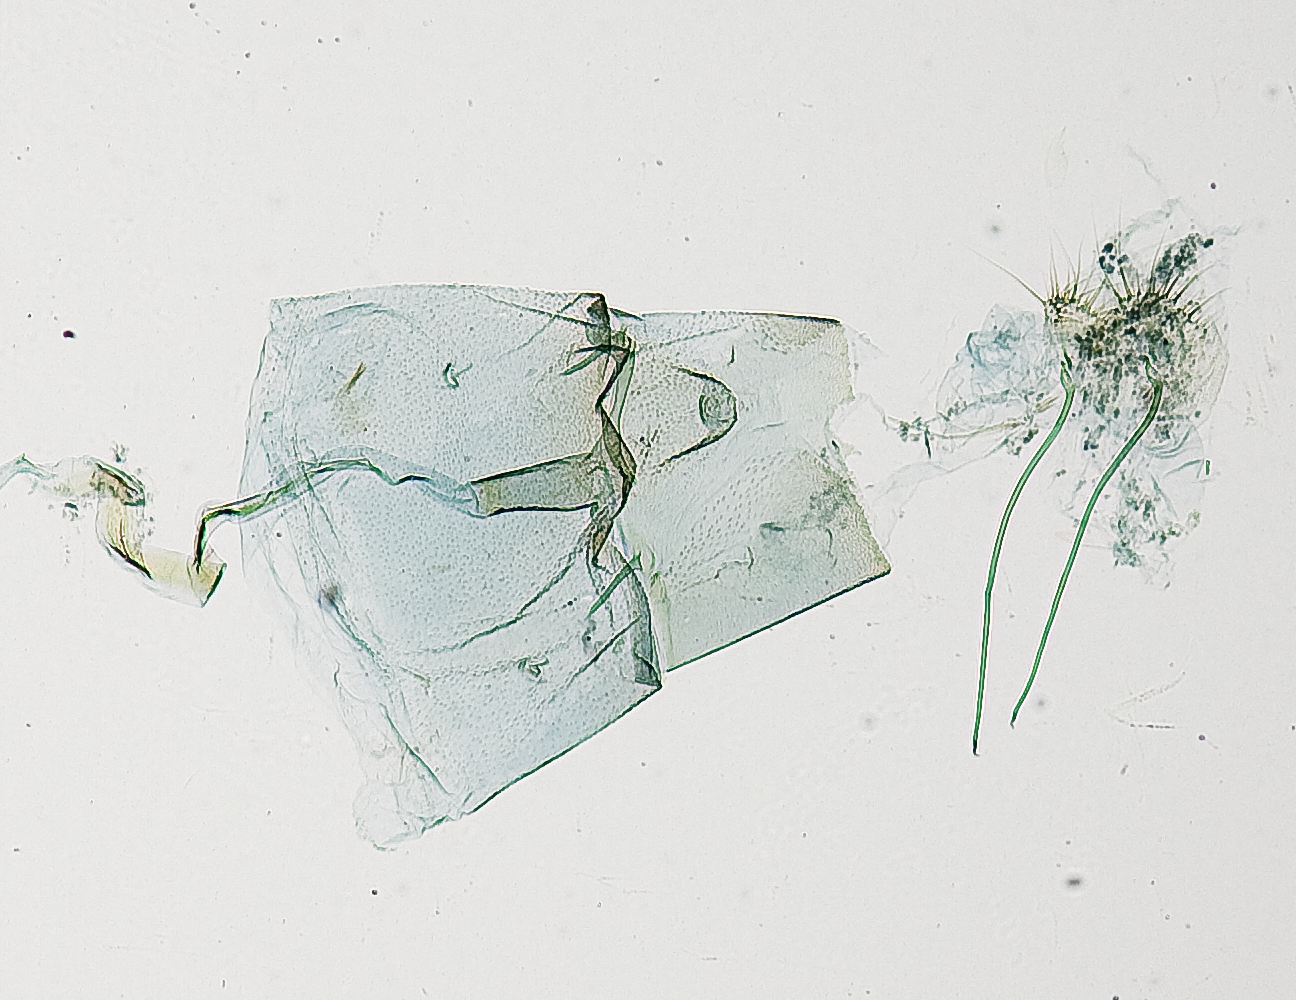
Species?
Postplatyptilia uruguayensis
